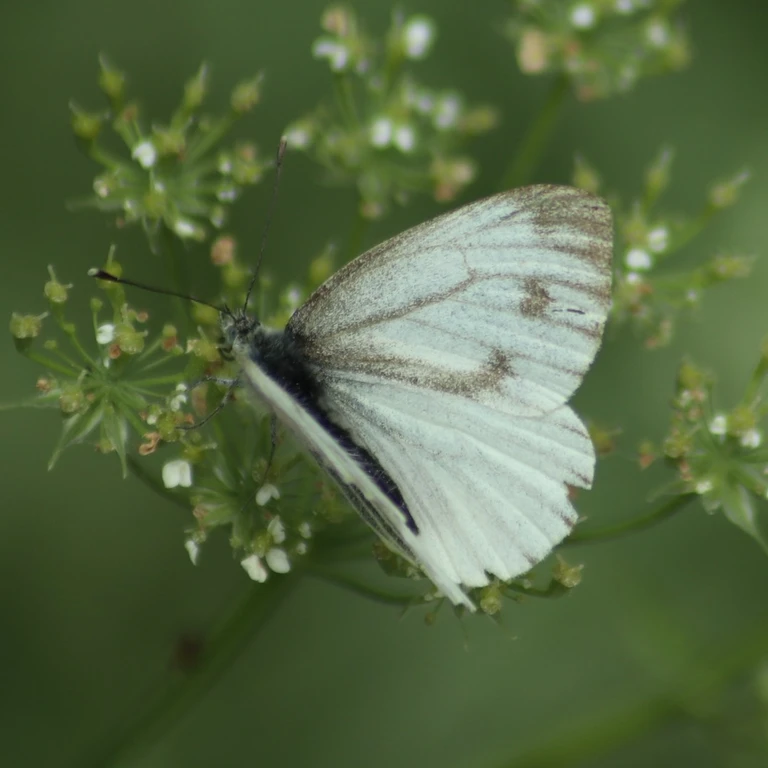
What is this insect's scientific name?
Pieris napi
